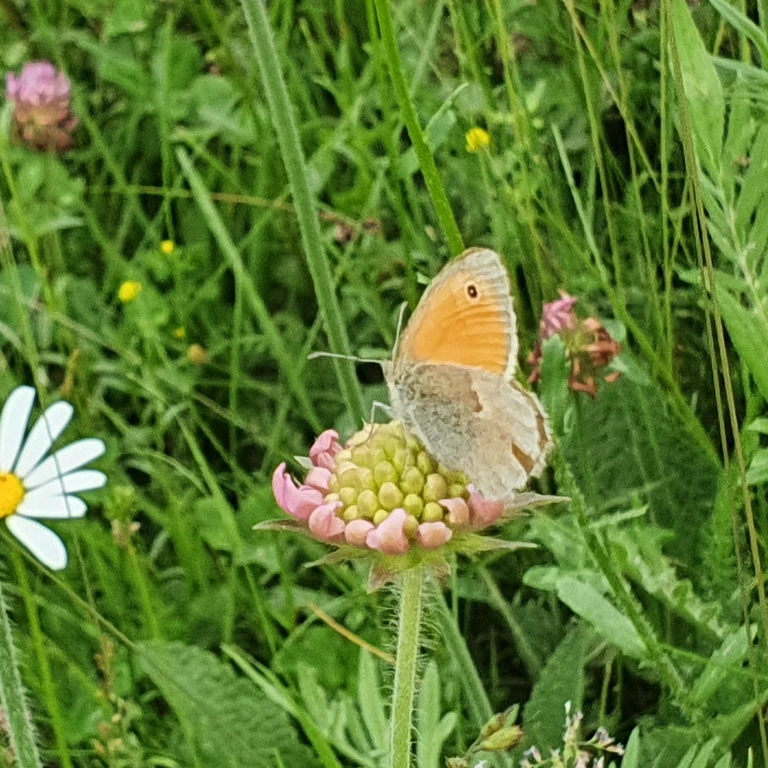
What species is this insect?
Coenonympha pamphilus
